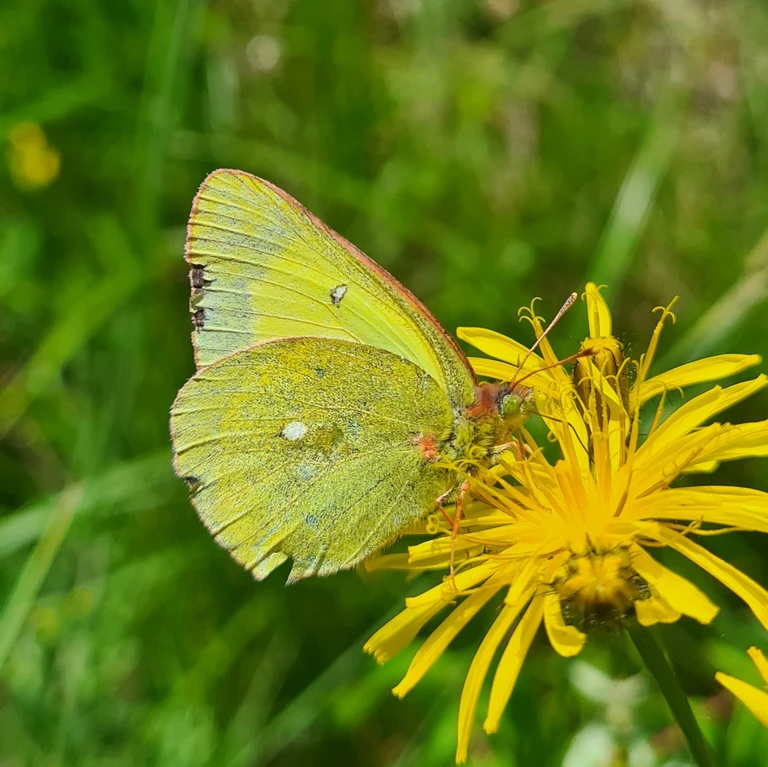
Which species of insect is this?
Colias palaeno
